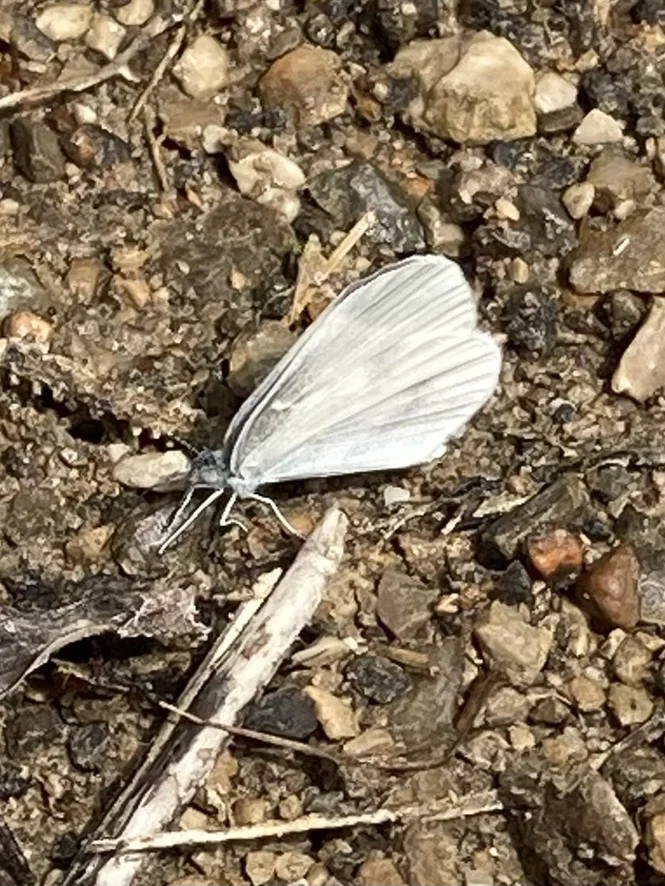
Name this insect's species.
Leptidea sinapis/juvernica
